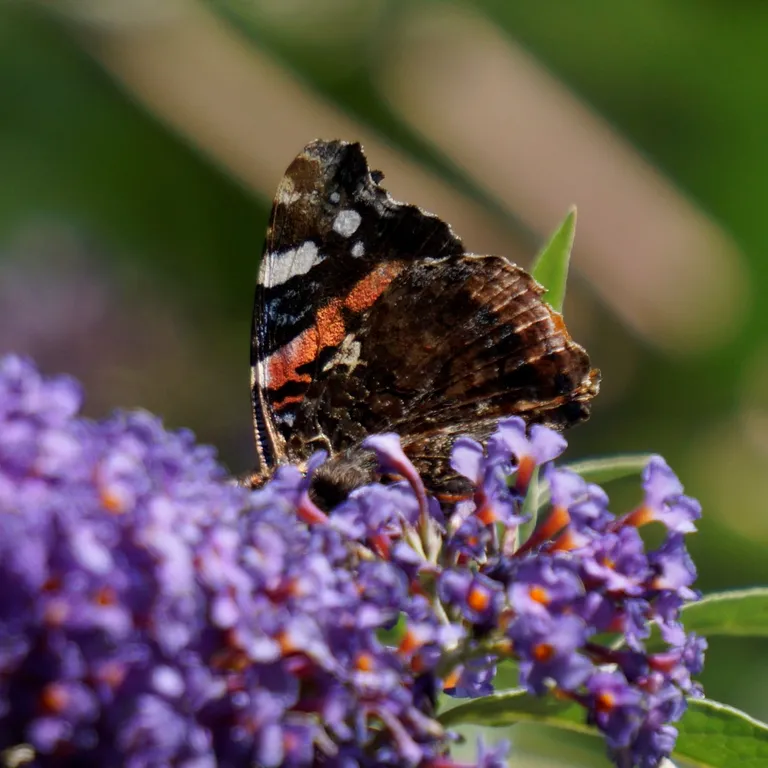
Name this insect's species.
Vanessa atalanta
